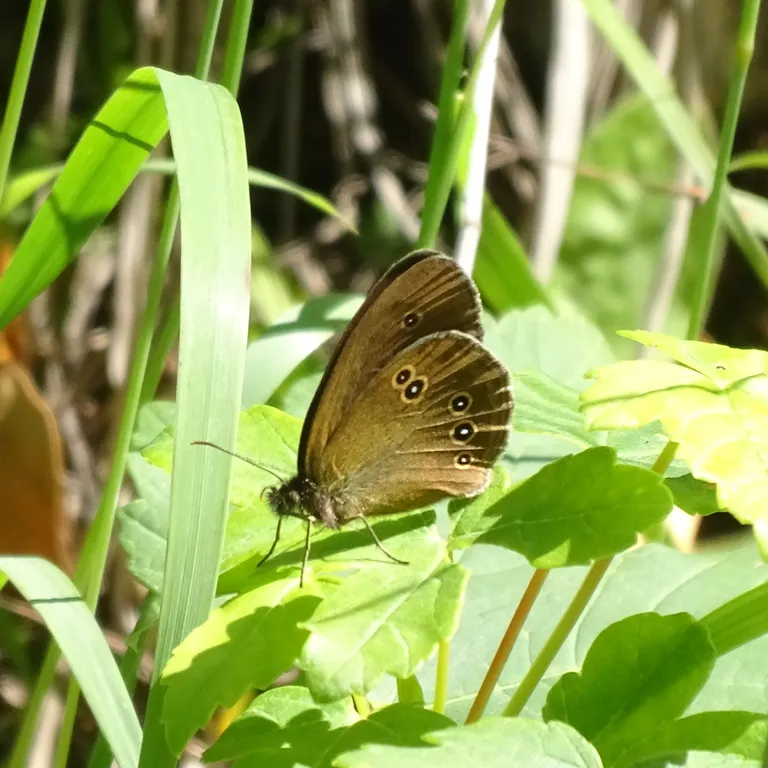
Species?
Aphantopus hyperantus
